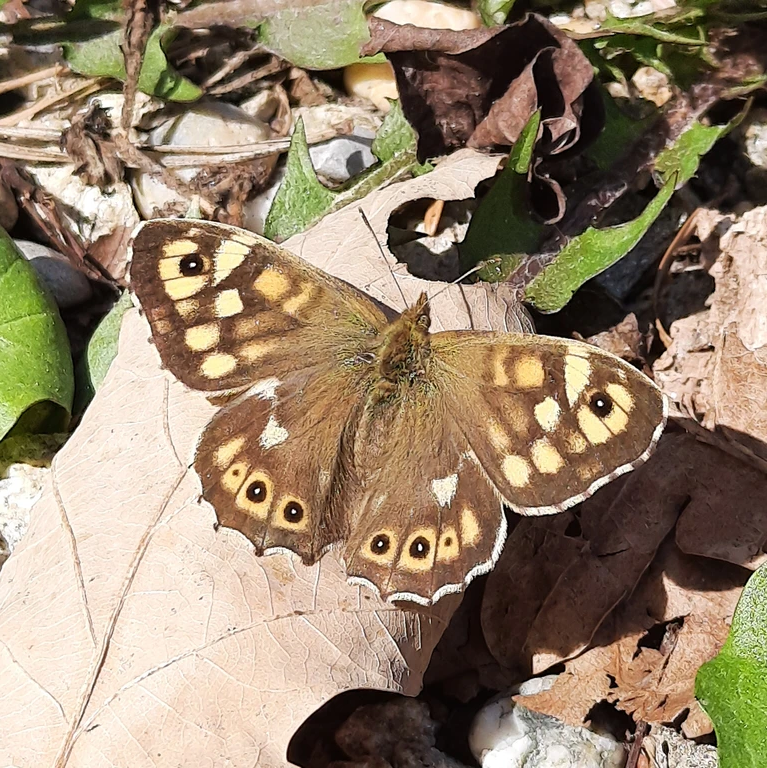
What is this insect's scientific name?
Pararge aegeria
